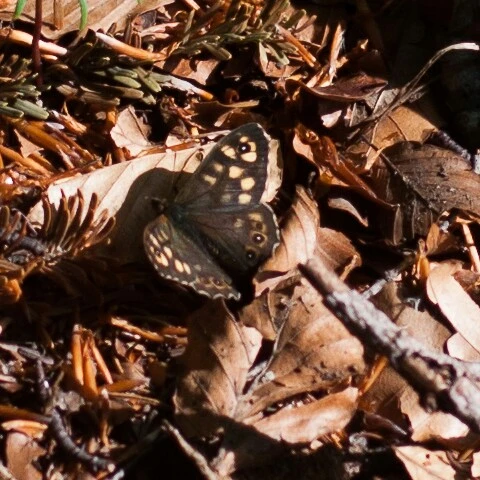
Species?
Pararge aegeria
